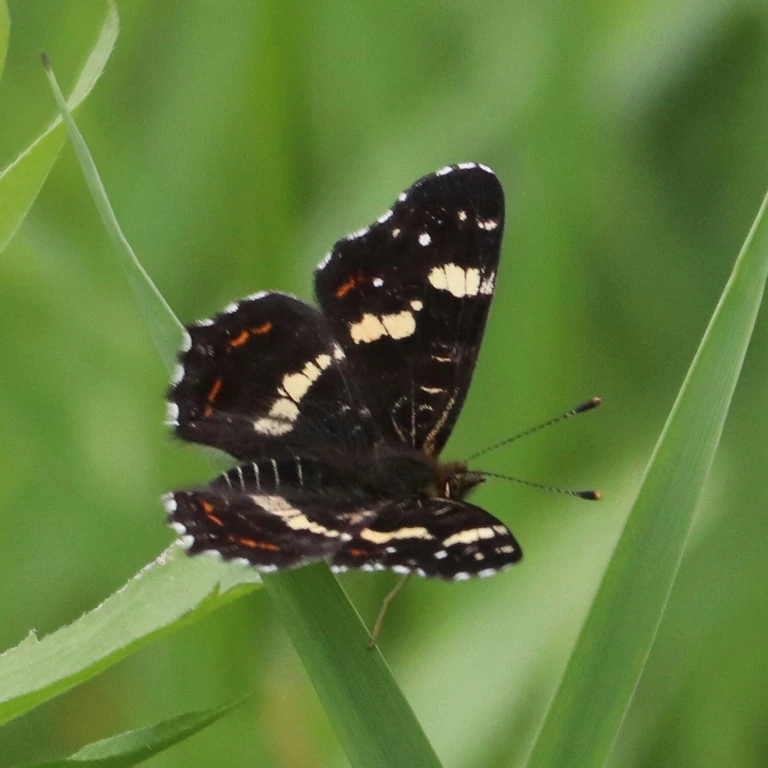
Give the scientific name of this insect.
Araschnia levana
